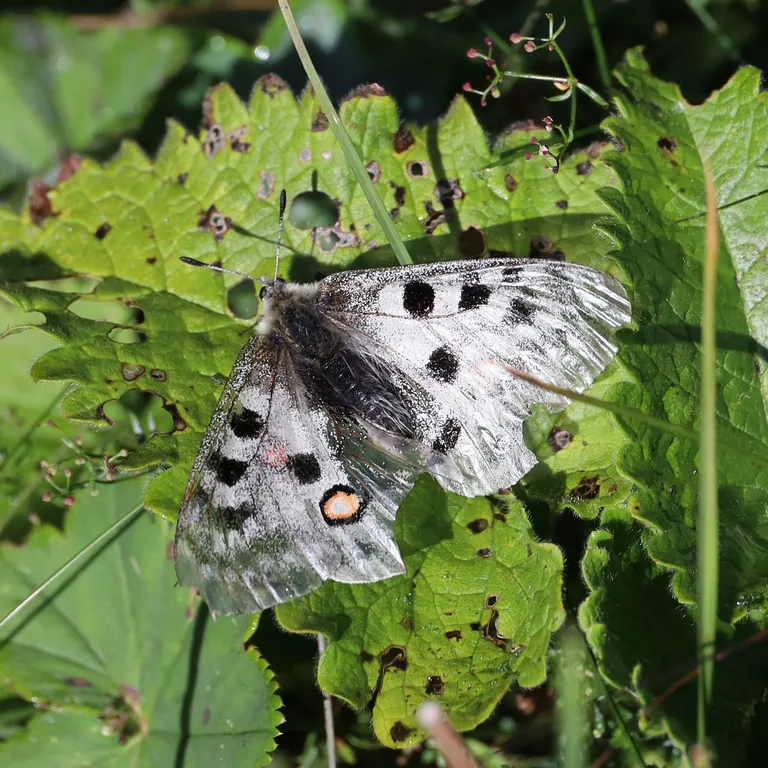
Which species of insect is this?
Parnassius apollo
